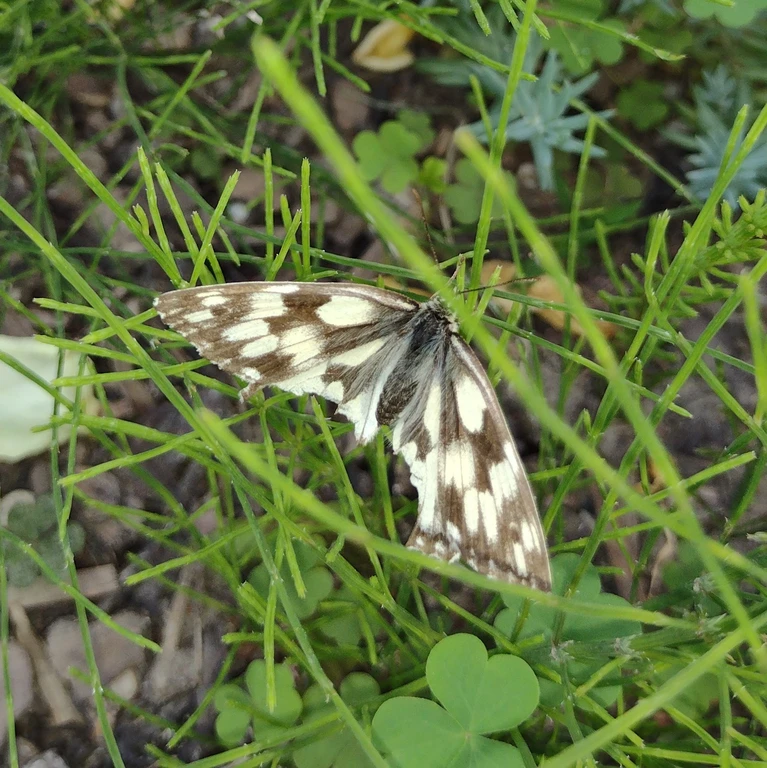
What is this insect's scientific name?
Melanargia galathea
